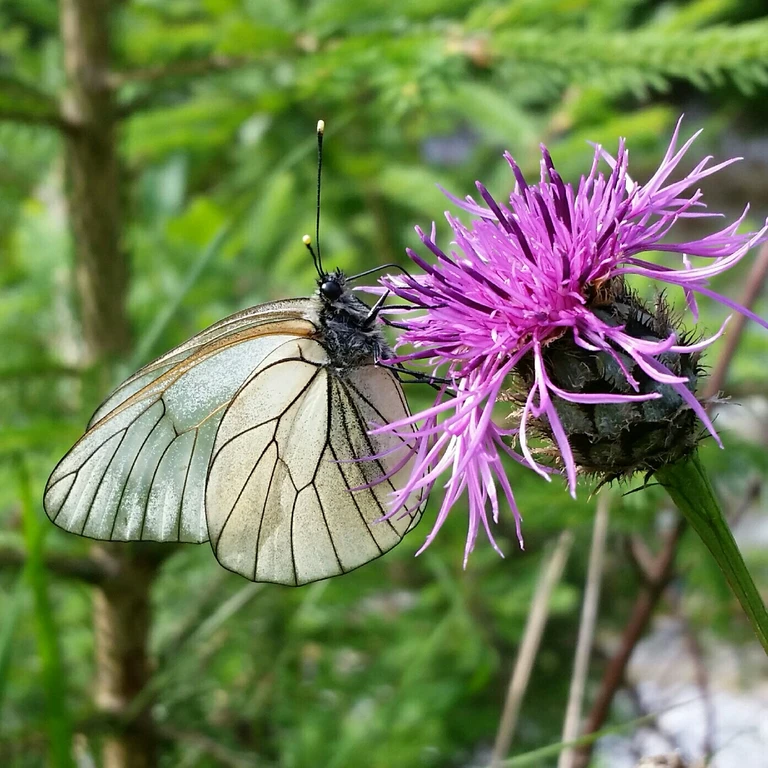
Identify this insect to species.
Aporia crataegi
